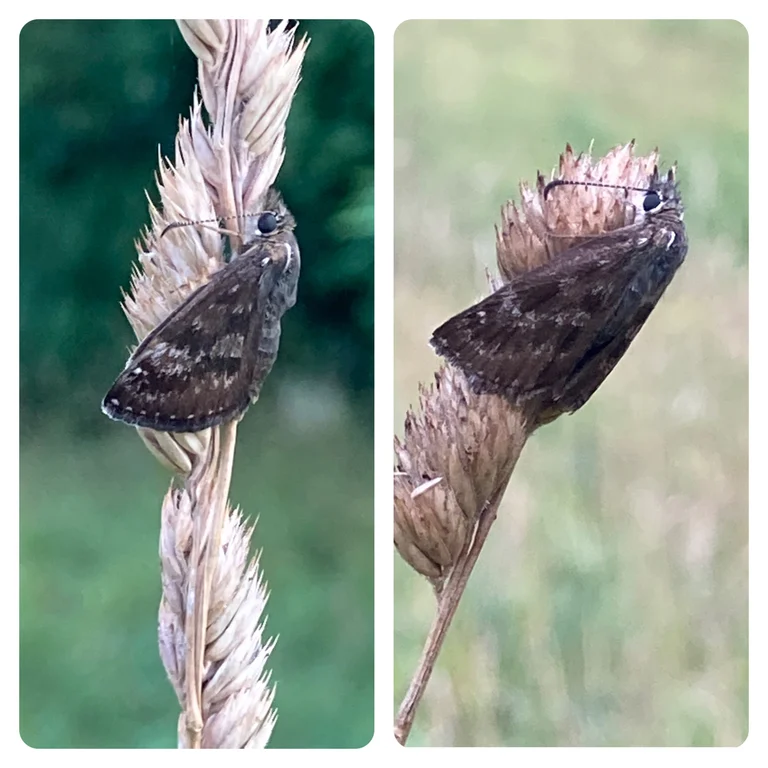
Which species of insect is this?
Erynnis tages
